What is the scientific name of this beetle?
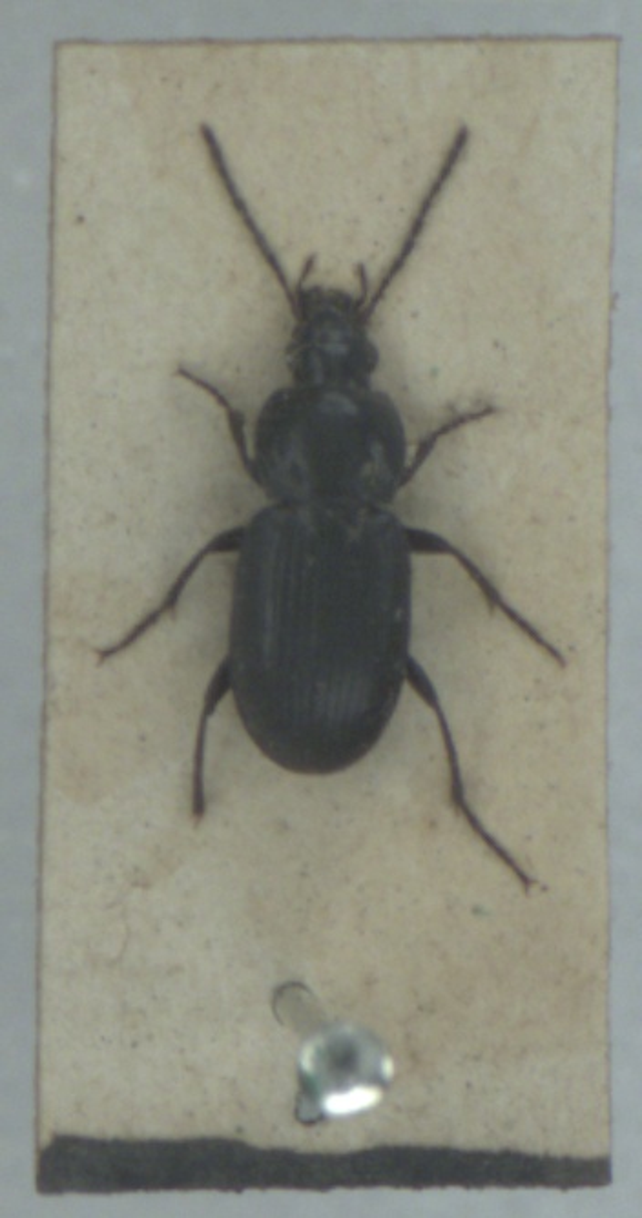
Pterostichus vernalis
